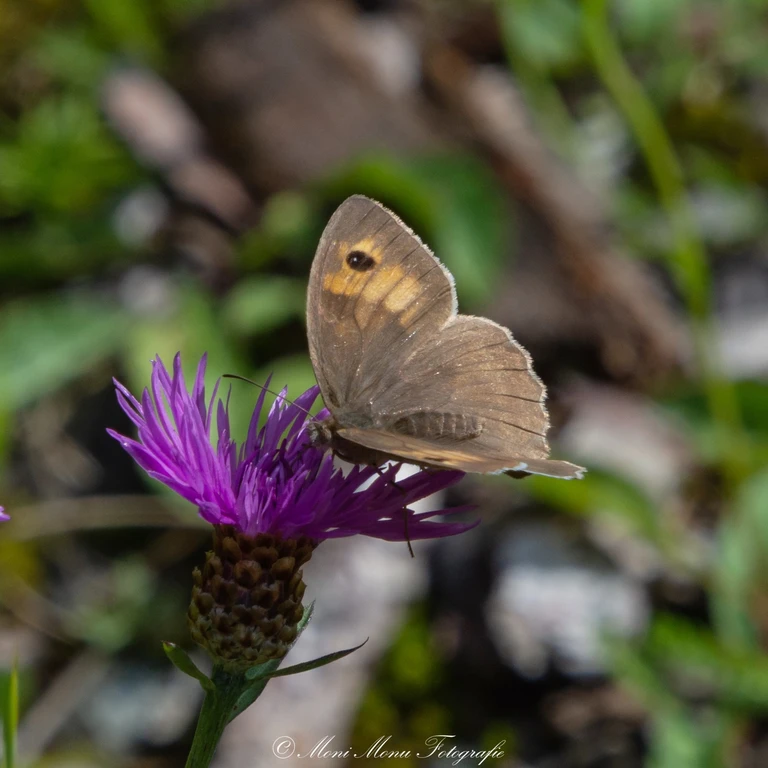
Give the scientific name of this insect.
Maniola jurtina
